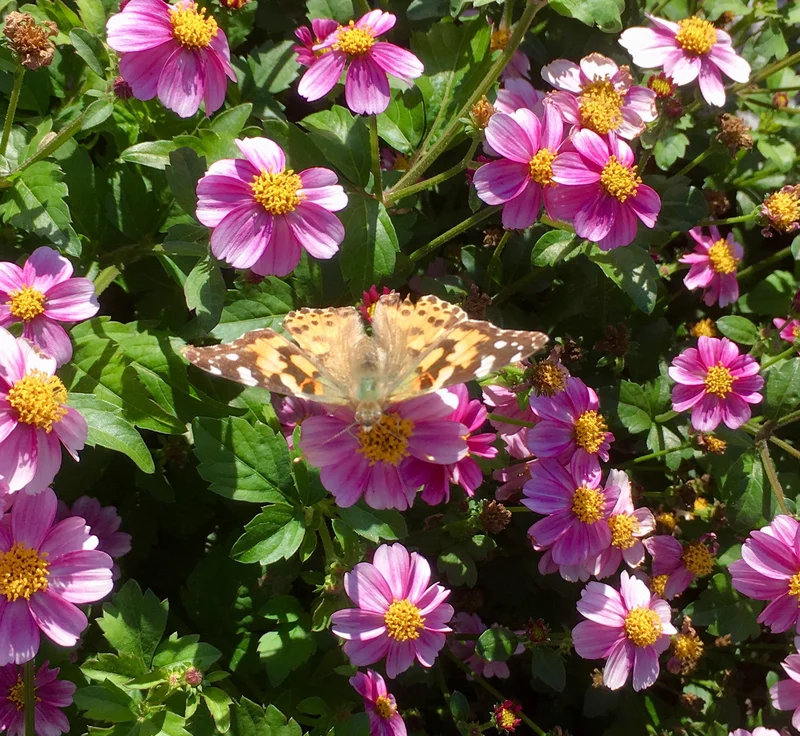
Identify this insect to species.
Vanessa cardui
